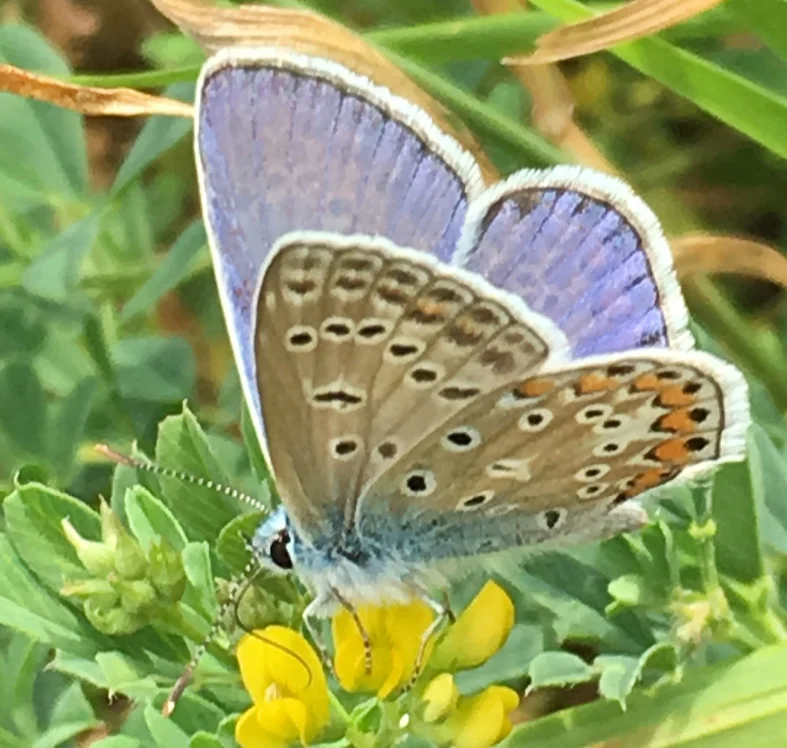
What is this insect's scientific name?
Polyommatus icarus
